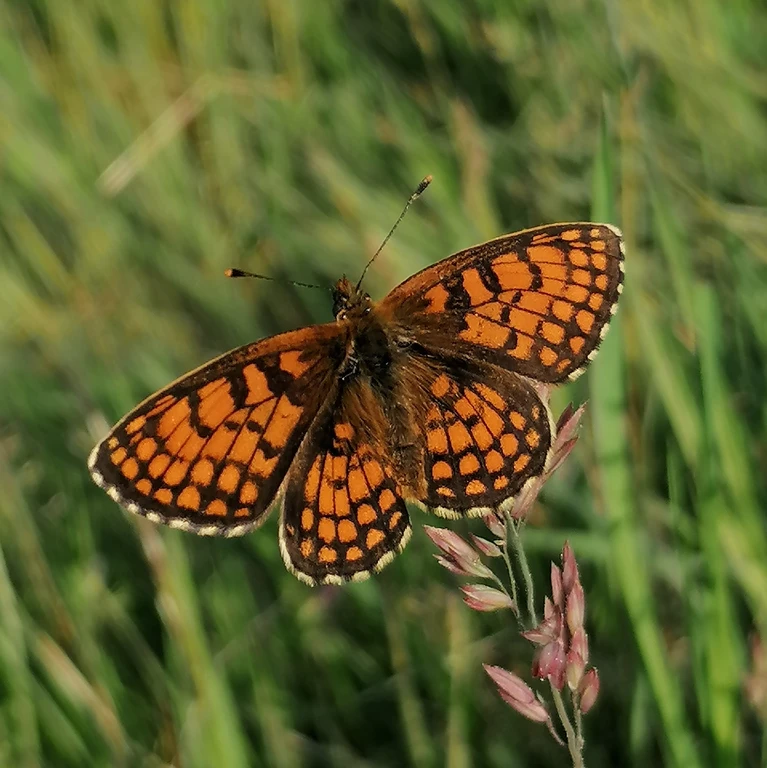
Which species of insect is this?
Melitaea athalia
